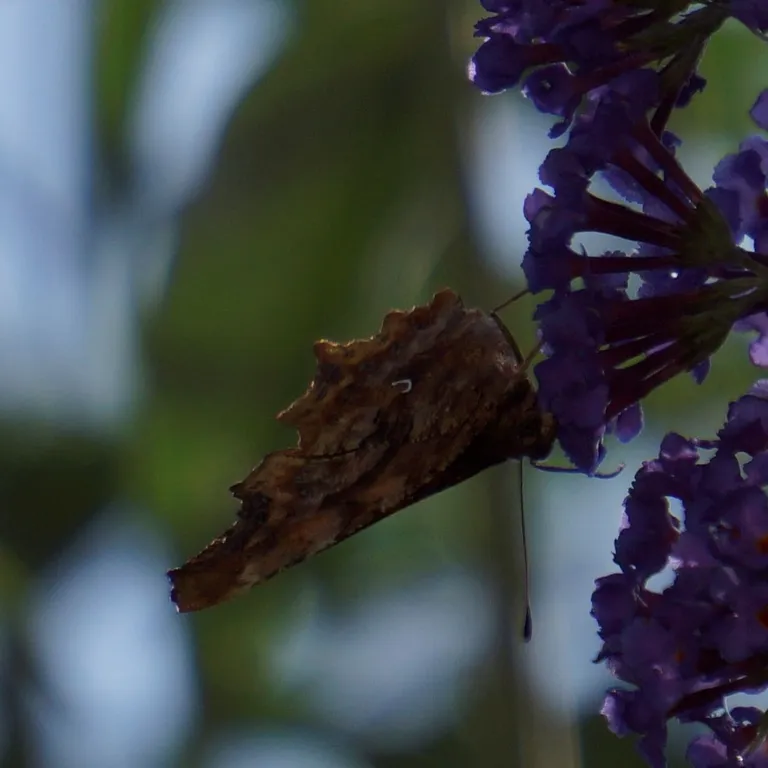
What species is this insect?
Polygonia c-album
